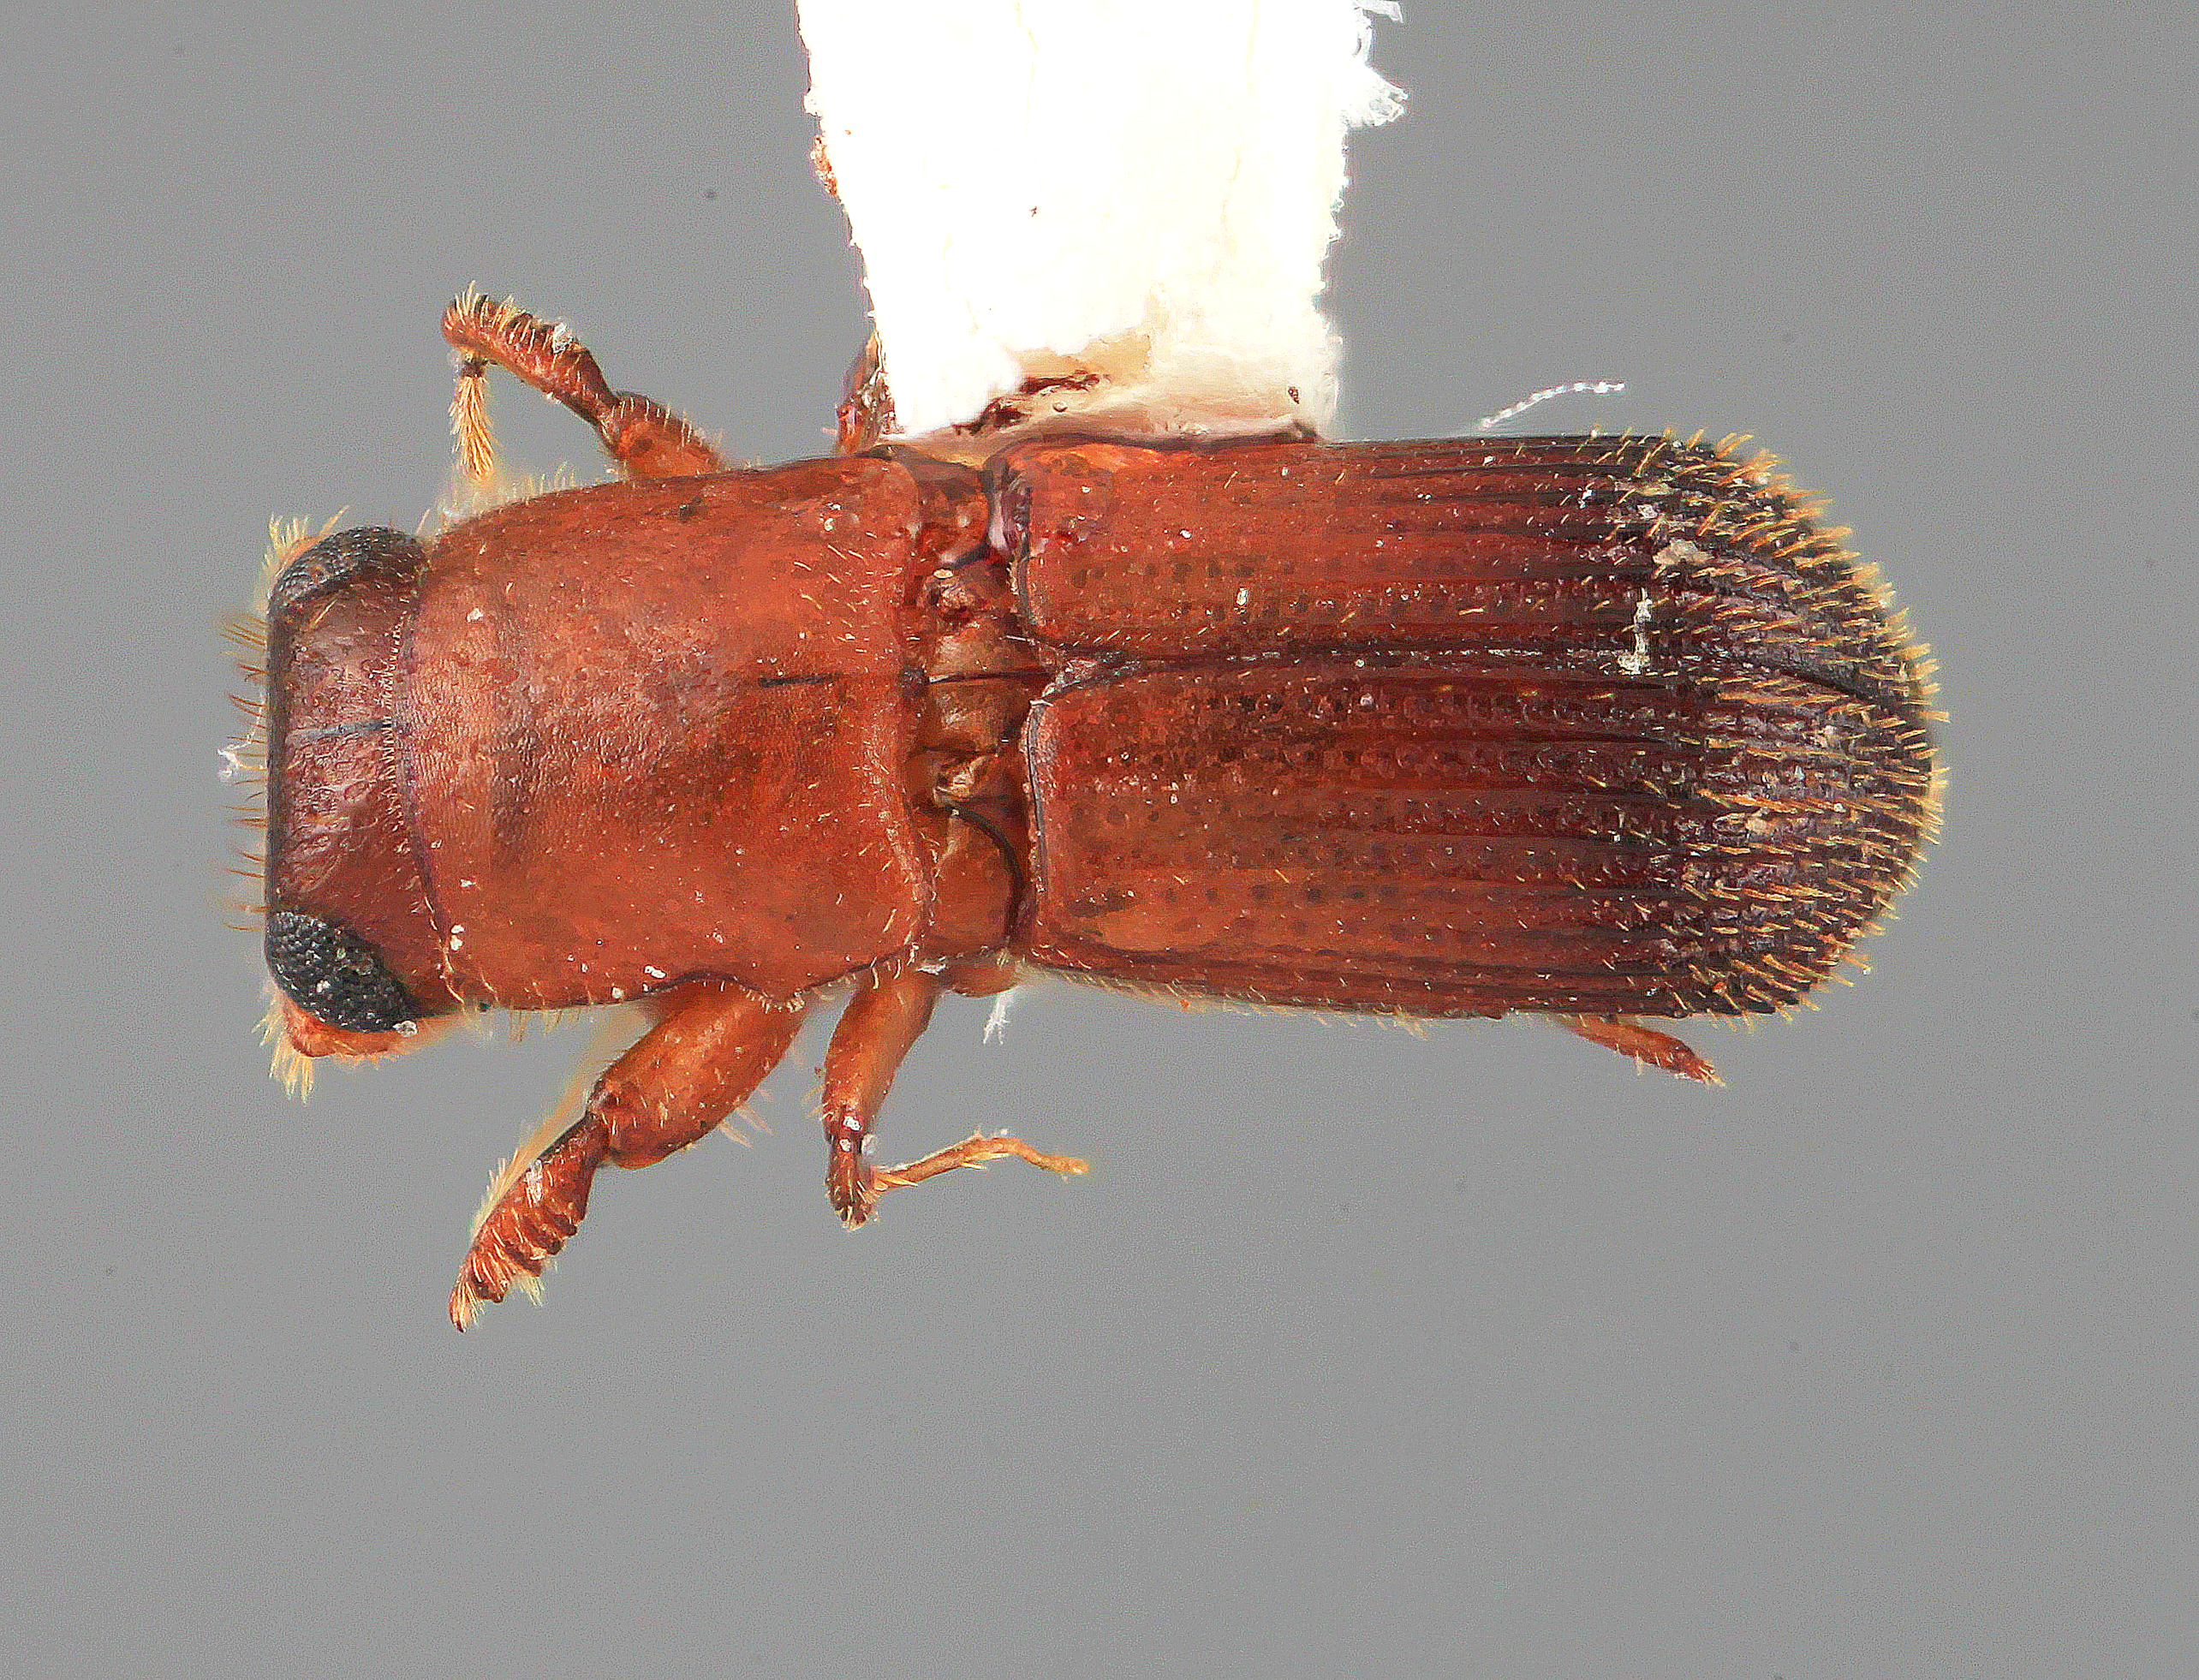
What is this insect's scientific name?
Platypus pouteriae
